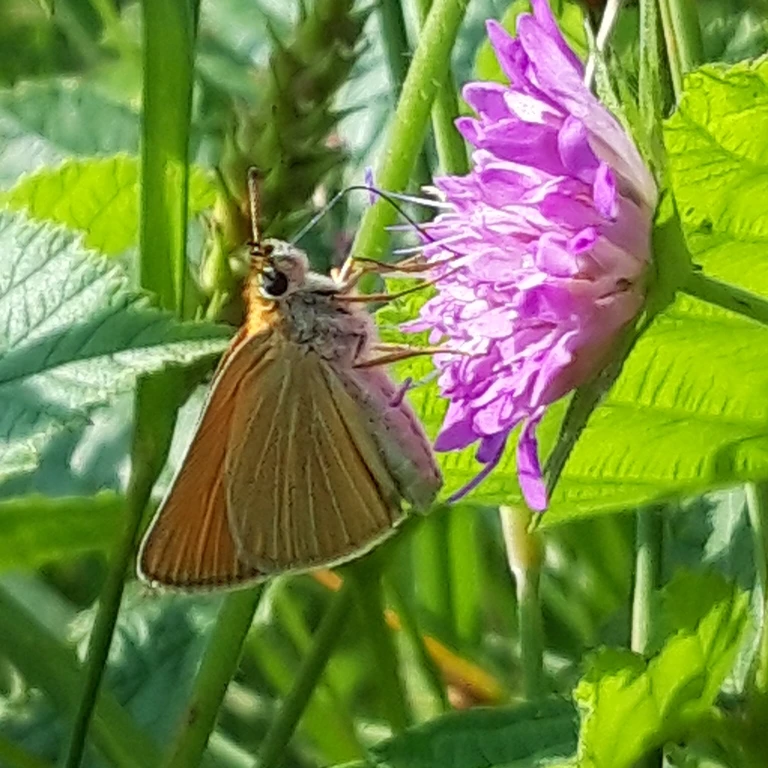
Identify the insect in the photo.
Thymelicus lineola
